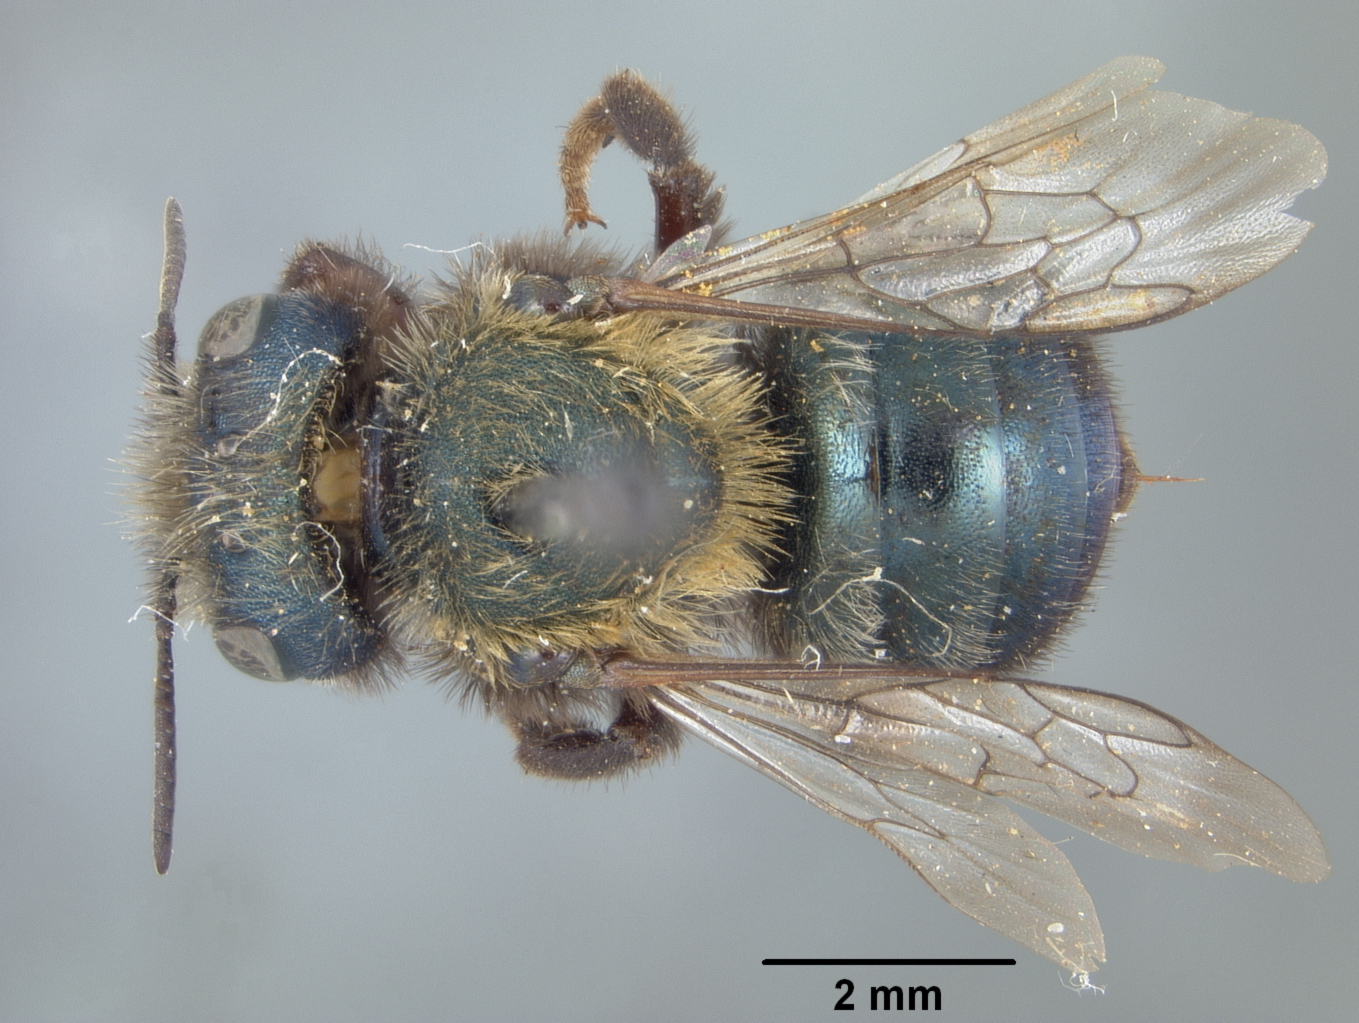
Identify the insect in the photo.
Osmia corkinsi
